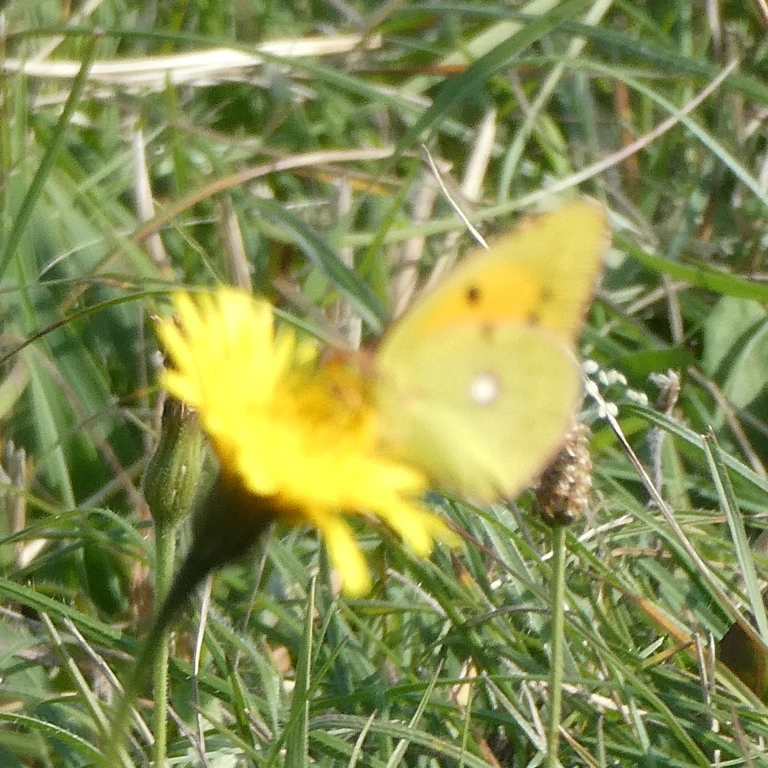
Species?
Colias croceus
